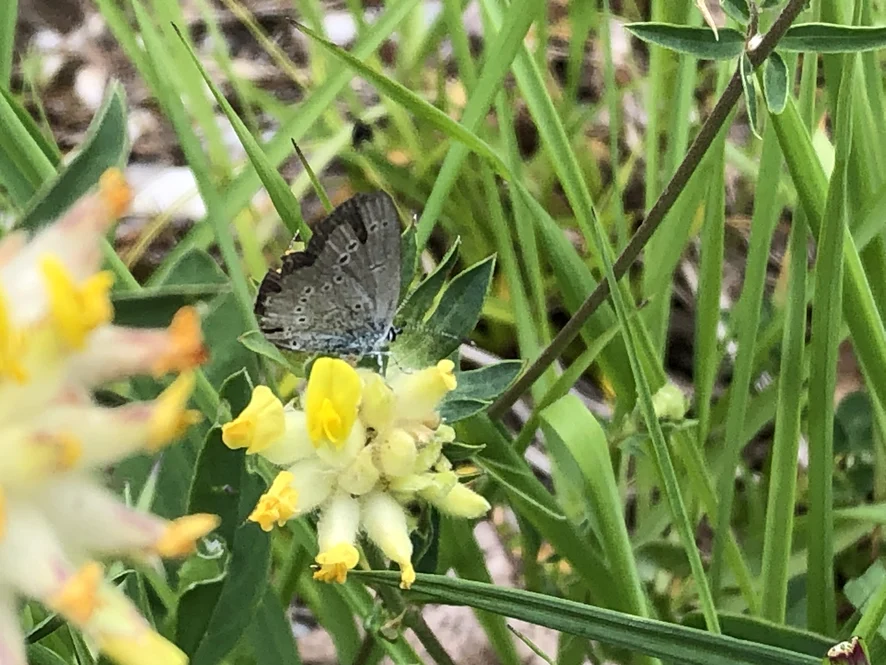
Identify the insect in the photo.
Cupido minimus
